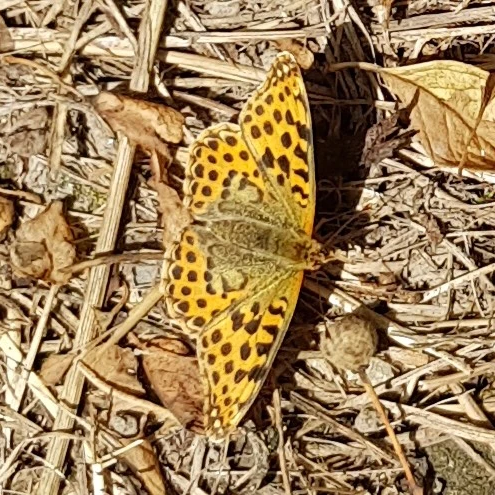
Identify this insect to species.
Issoria lathonia
